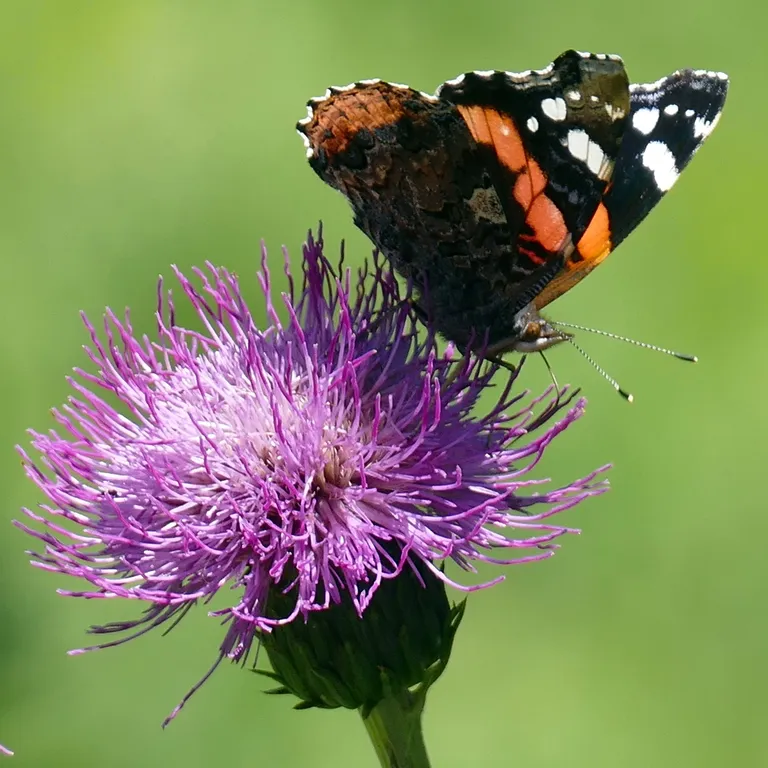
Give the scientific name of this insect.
Vanessa atalanta
